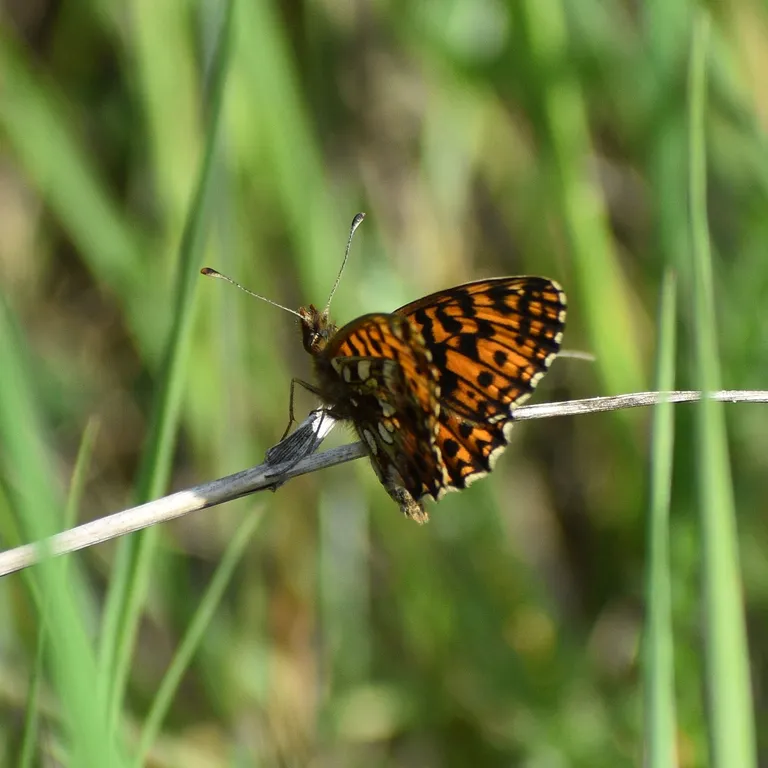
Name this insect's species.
Boloria dia
